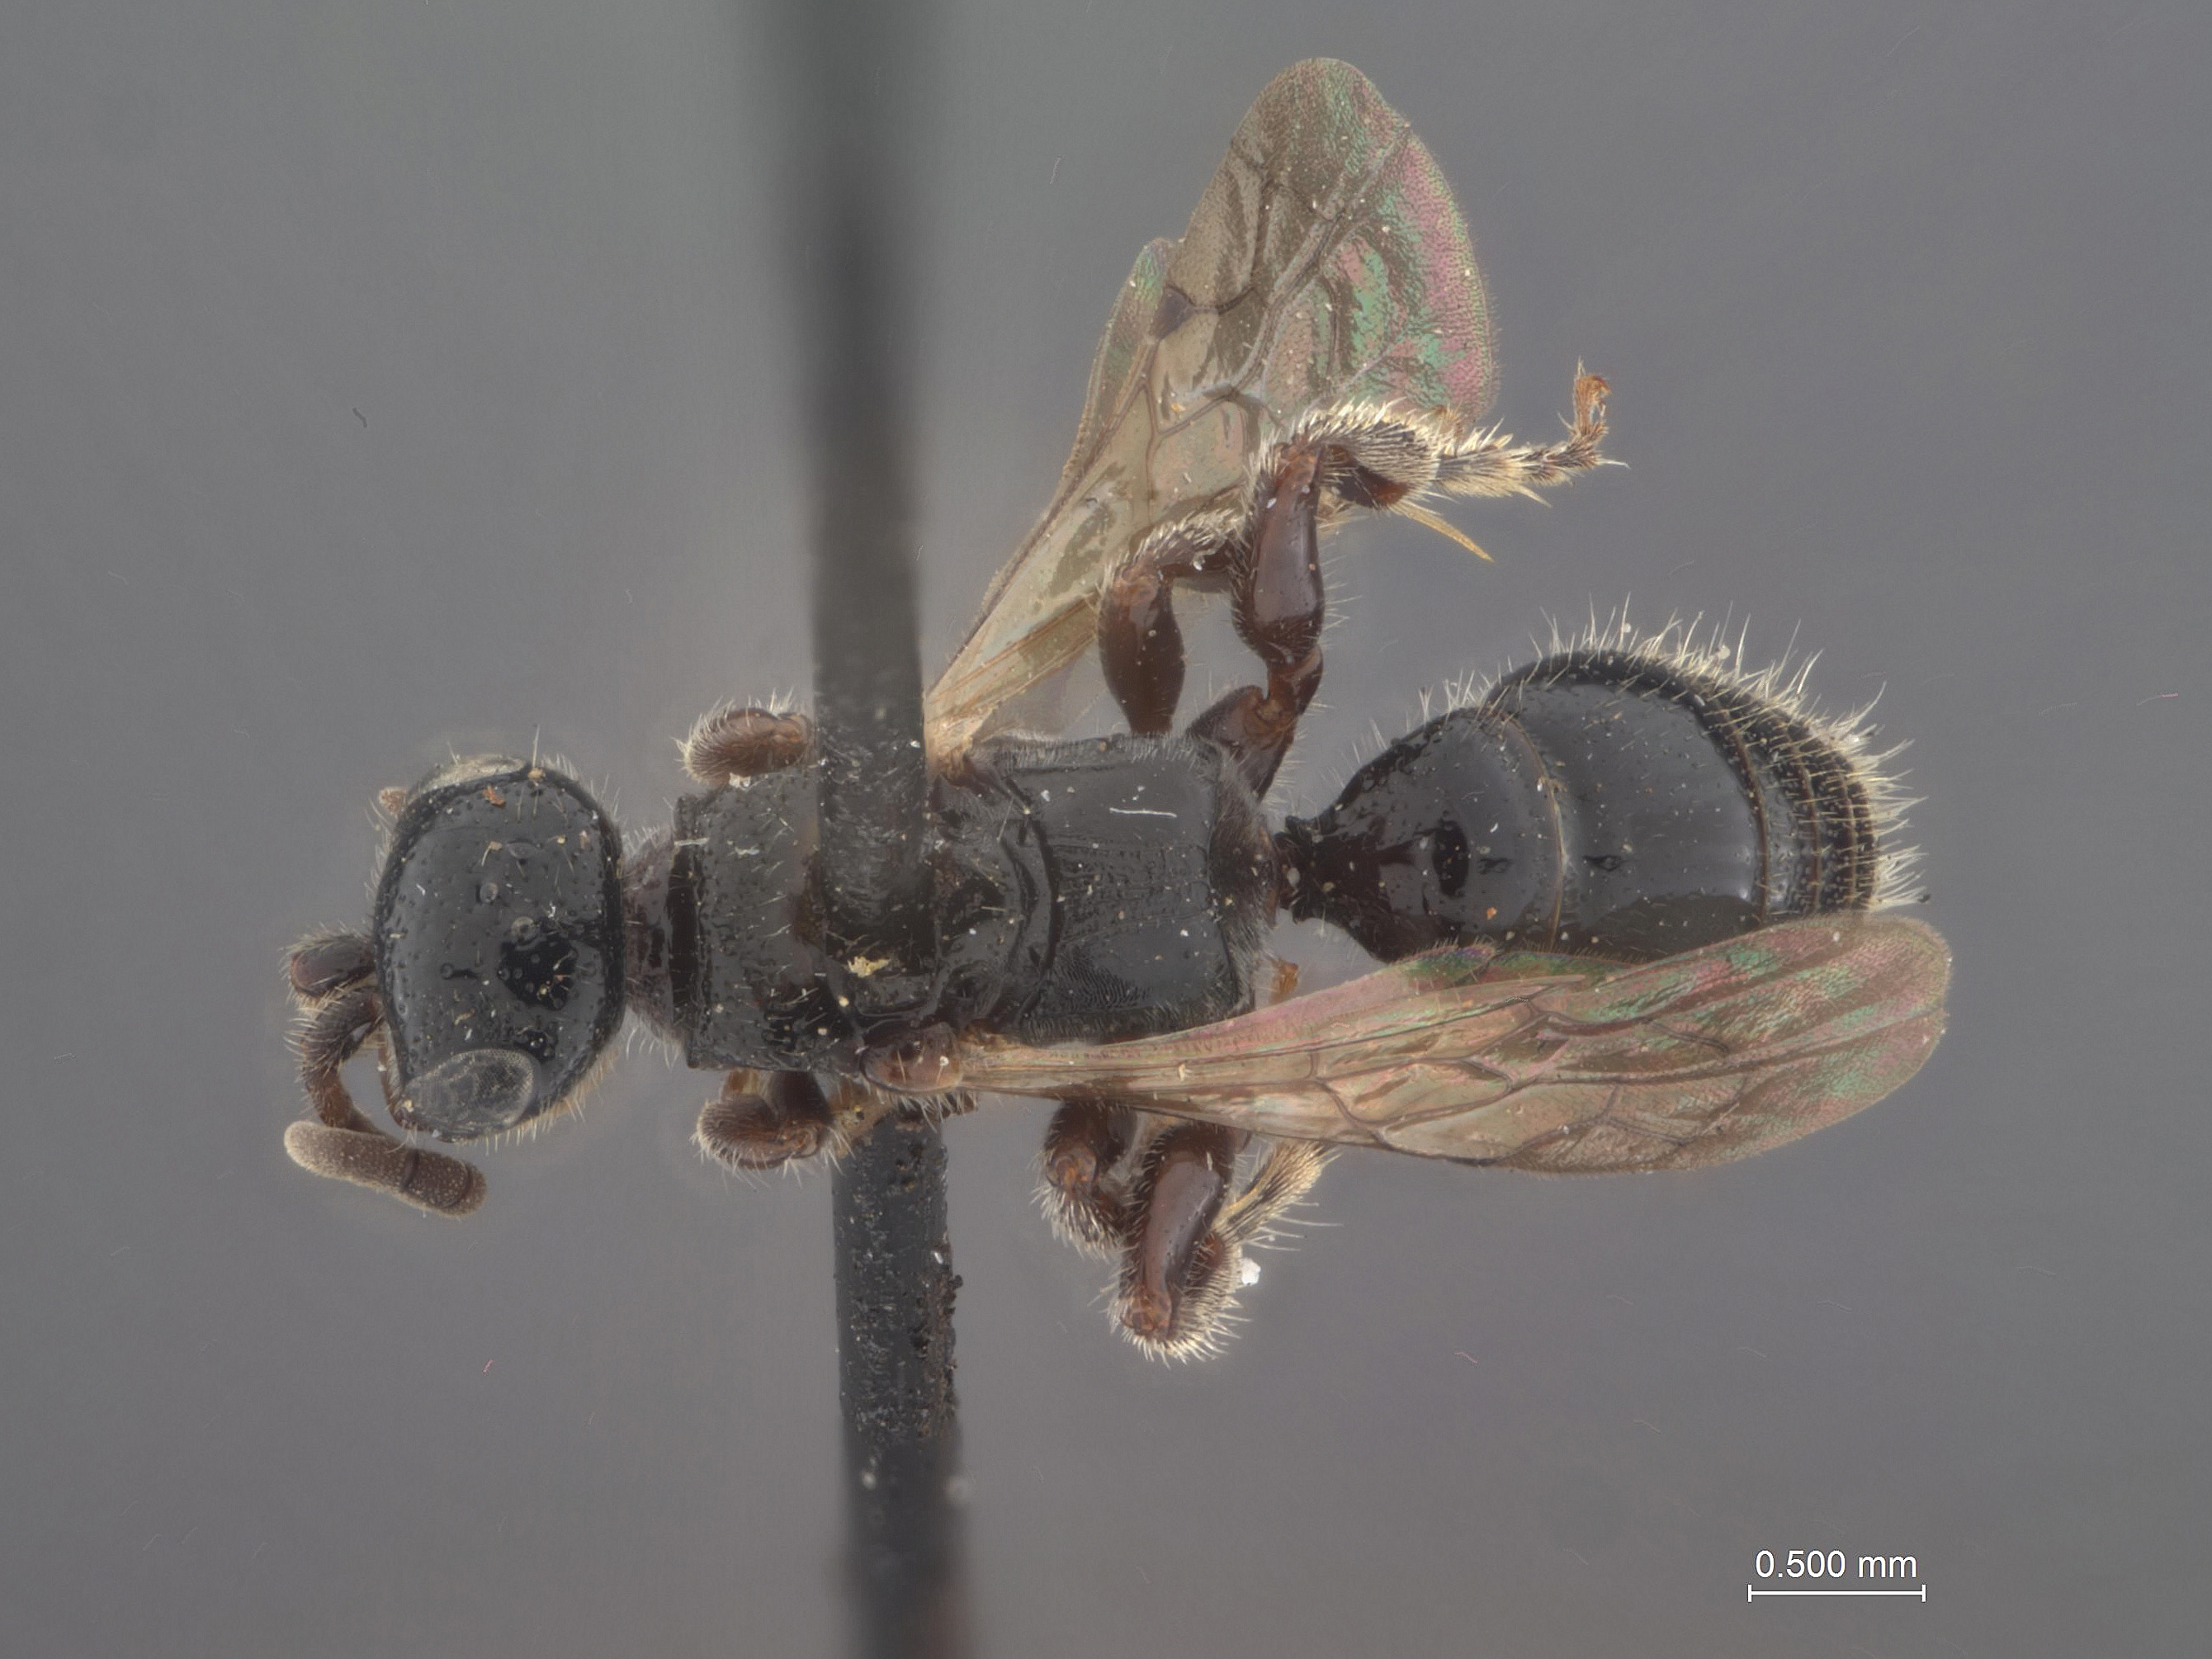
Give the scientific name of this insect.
Tiphia isolata
